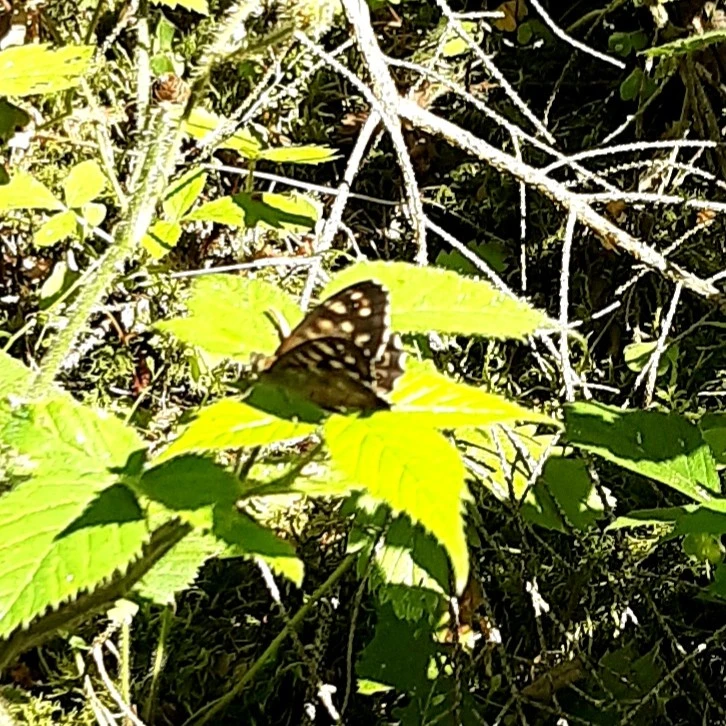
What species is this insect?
Pararge aegeria
